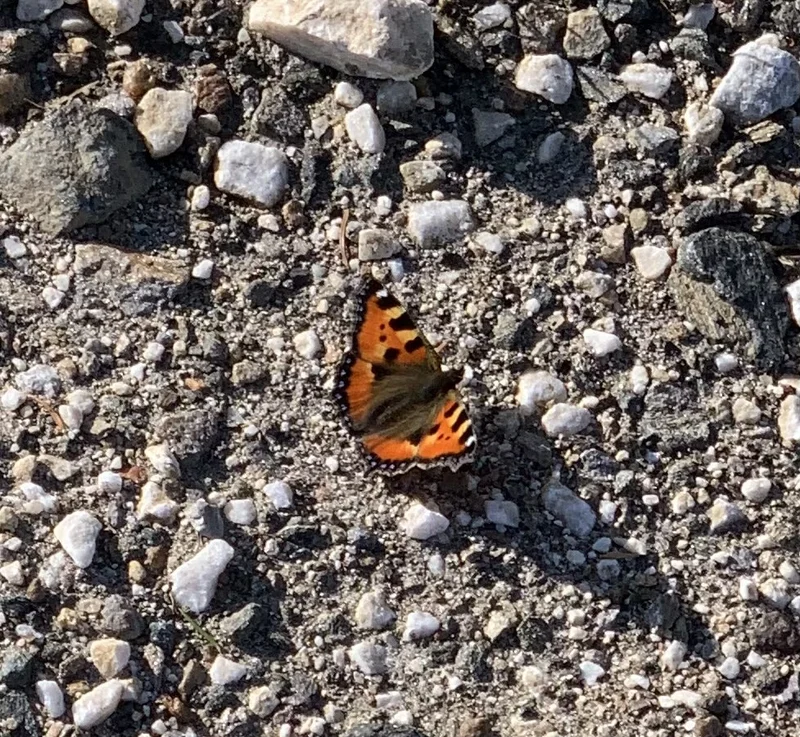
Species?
Aglais urticae
